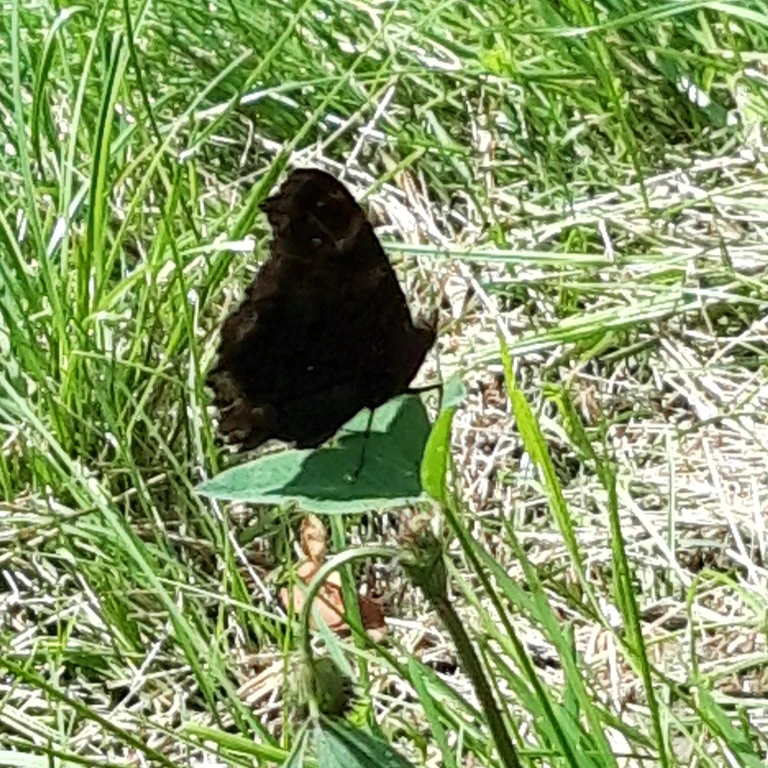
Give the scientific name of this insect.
Aglais io
